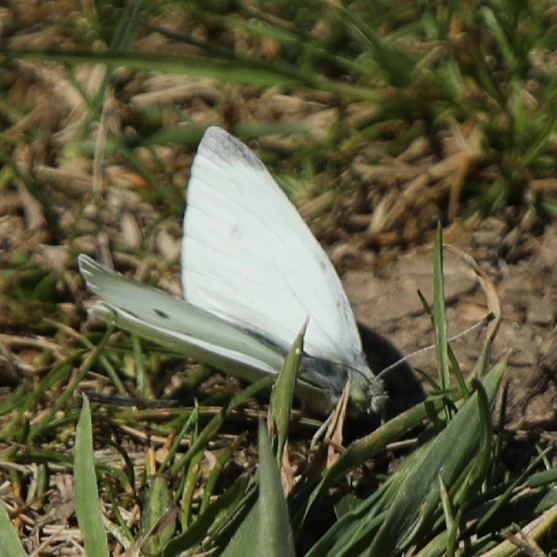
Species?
Pieris rapae
